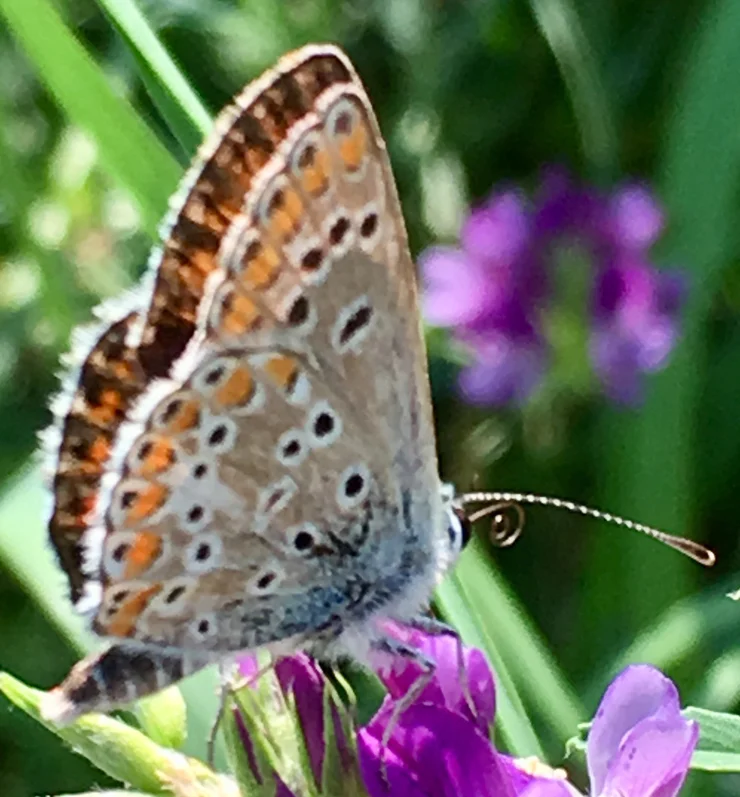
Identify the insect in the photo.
Aricia agestis/artaxerxes
